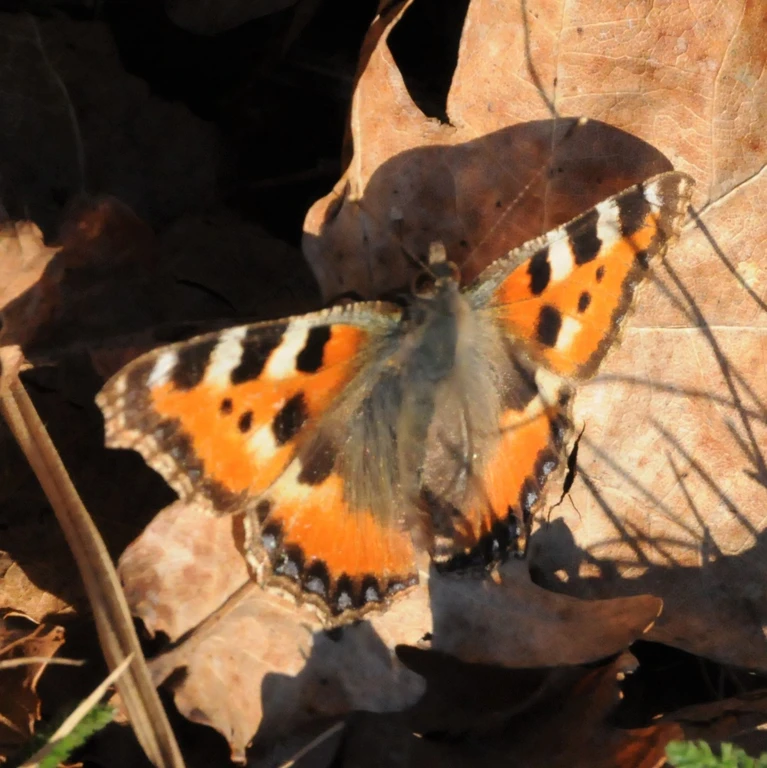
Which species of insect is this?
Aglais urticae
